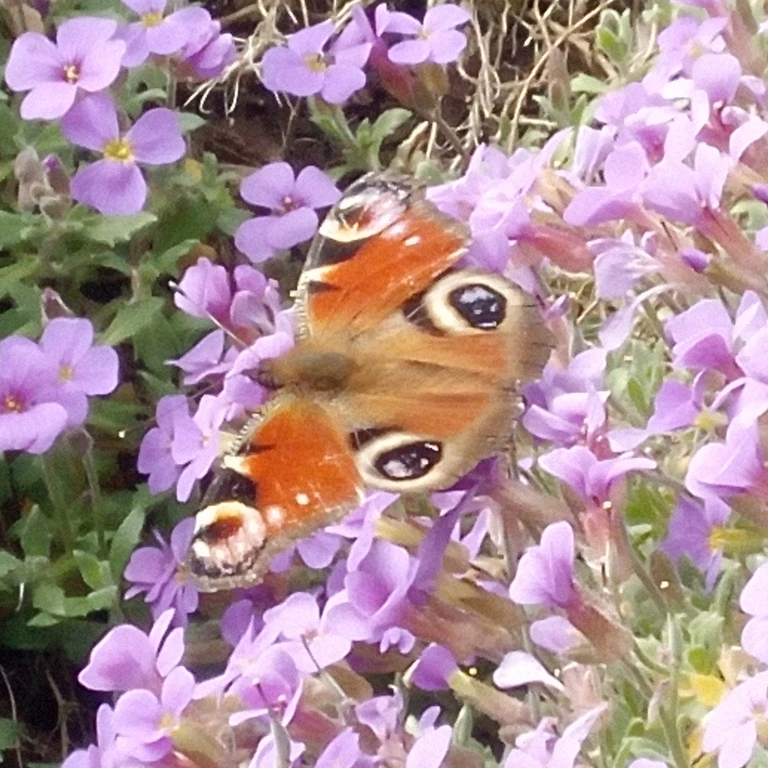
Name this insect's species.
Aglais io
